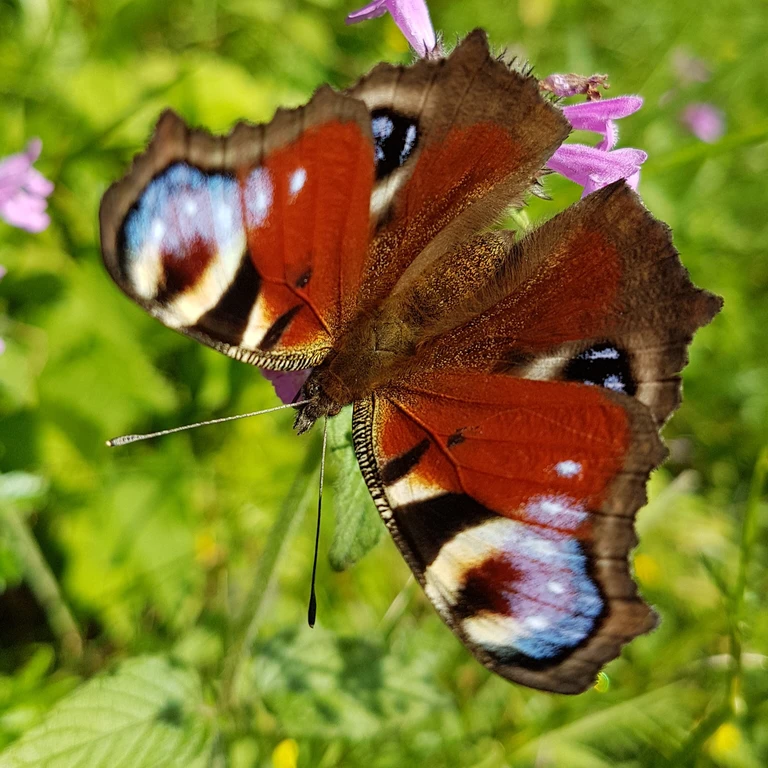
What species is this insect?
Aglais io
